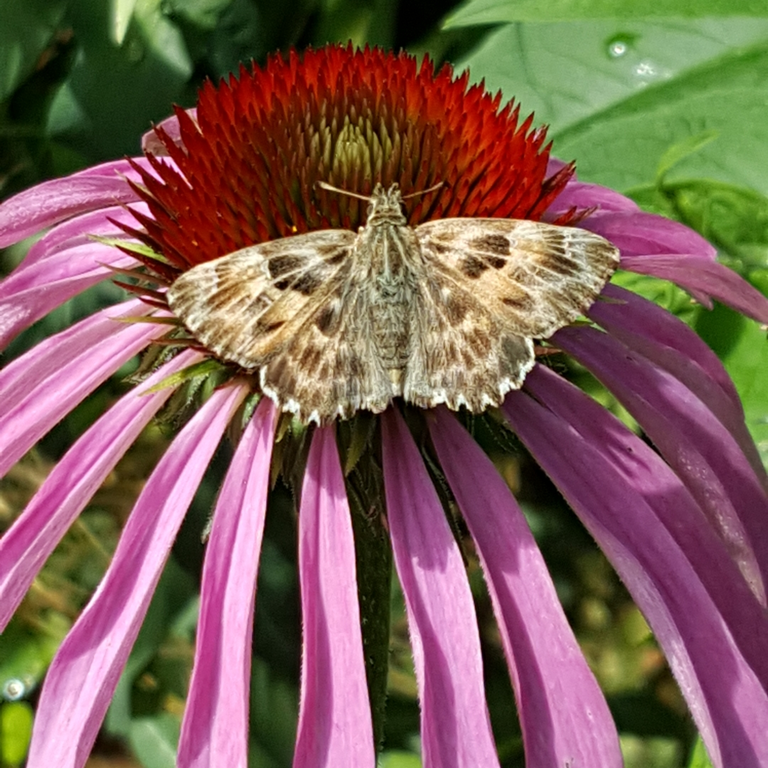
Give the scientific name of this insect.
Carcharodus alceae
